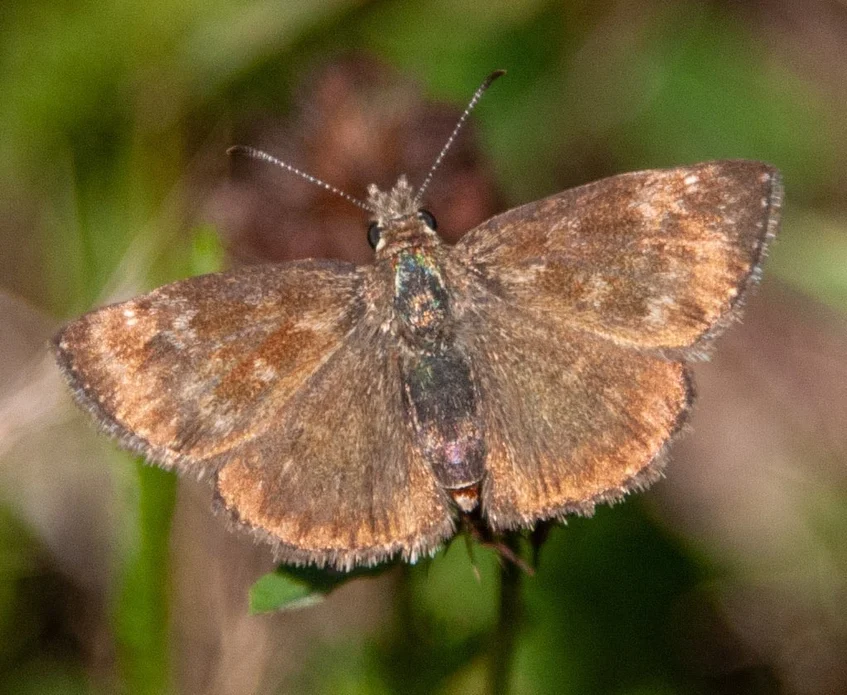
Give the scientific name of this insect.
Erynnis tages
